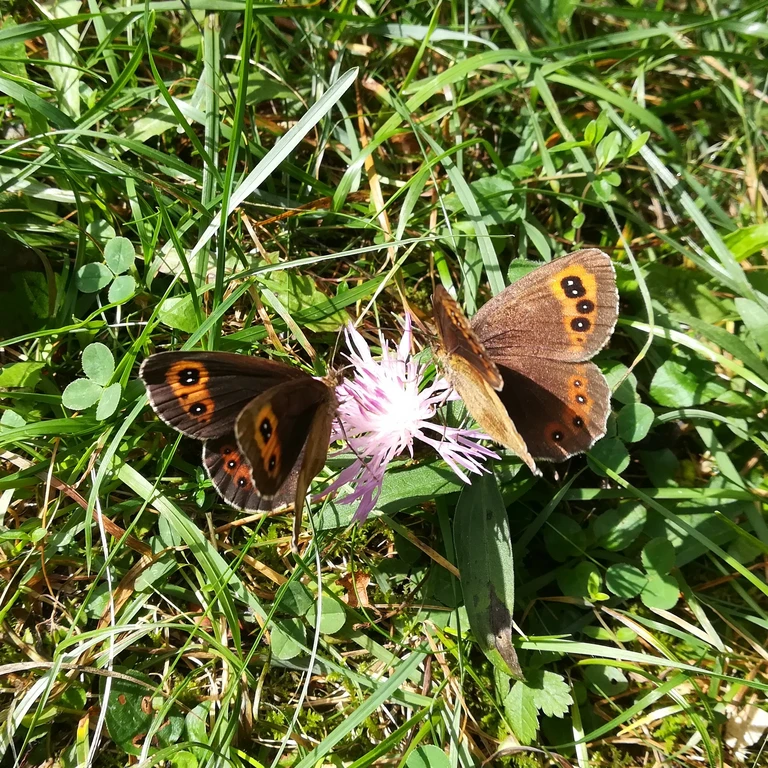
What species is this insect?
Erebia aethiops
